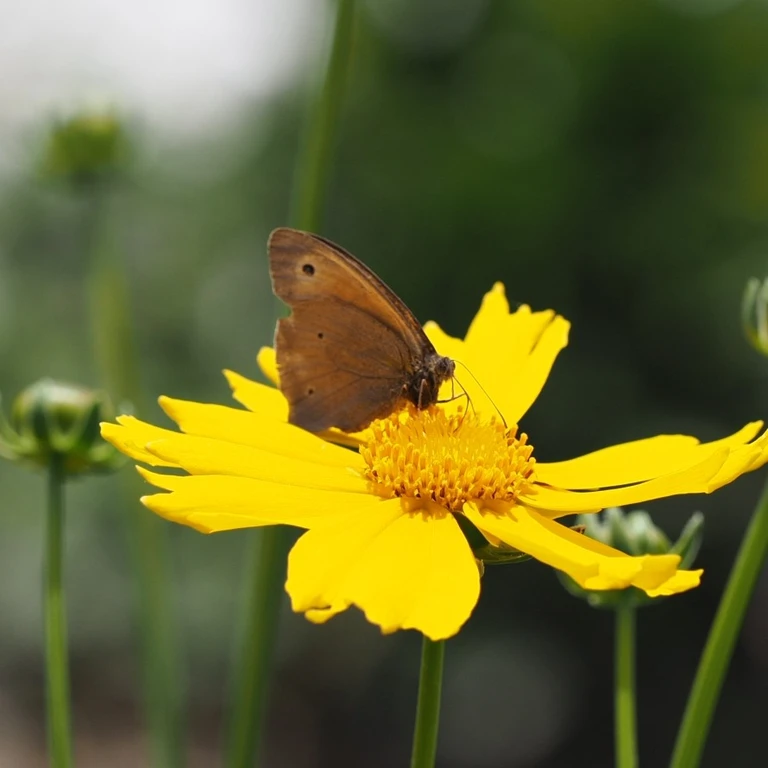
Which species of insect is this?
Maniola jurtina
